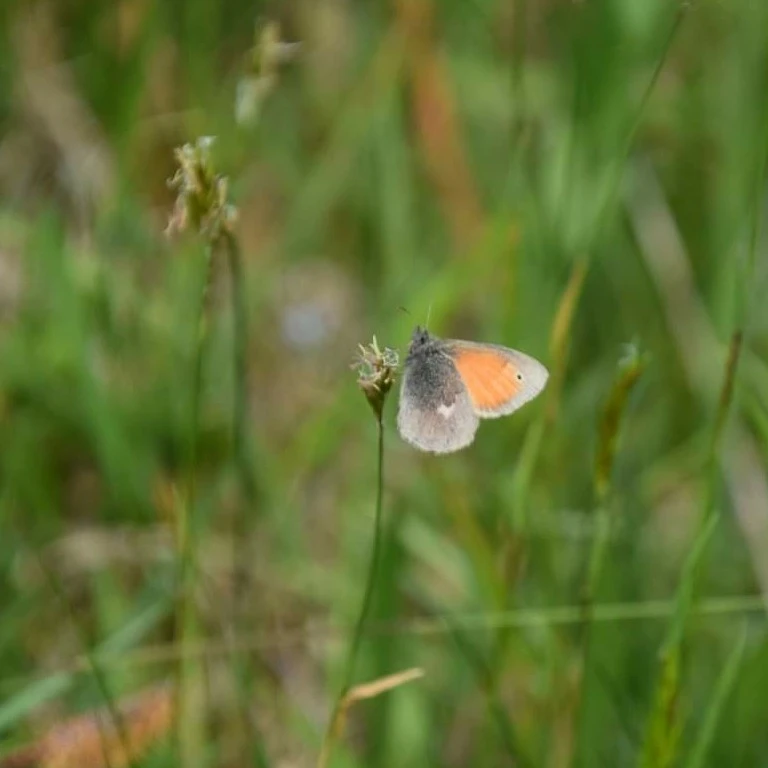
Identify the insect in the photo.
Coenonympha pamphilus
